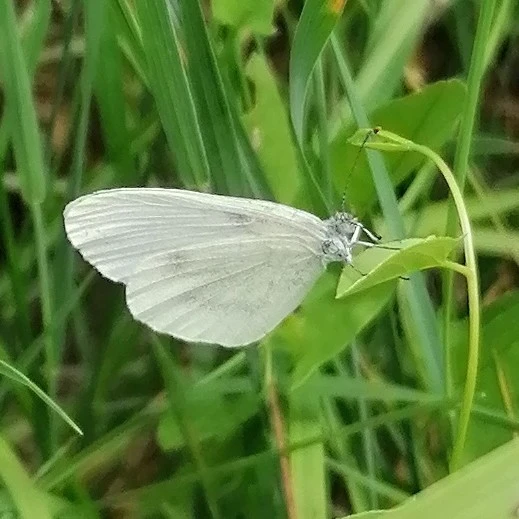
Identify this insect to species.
Leptidea sinapis/juvernica
